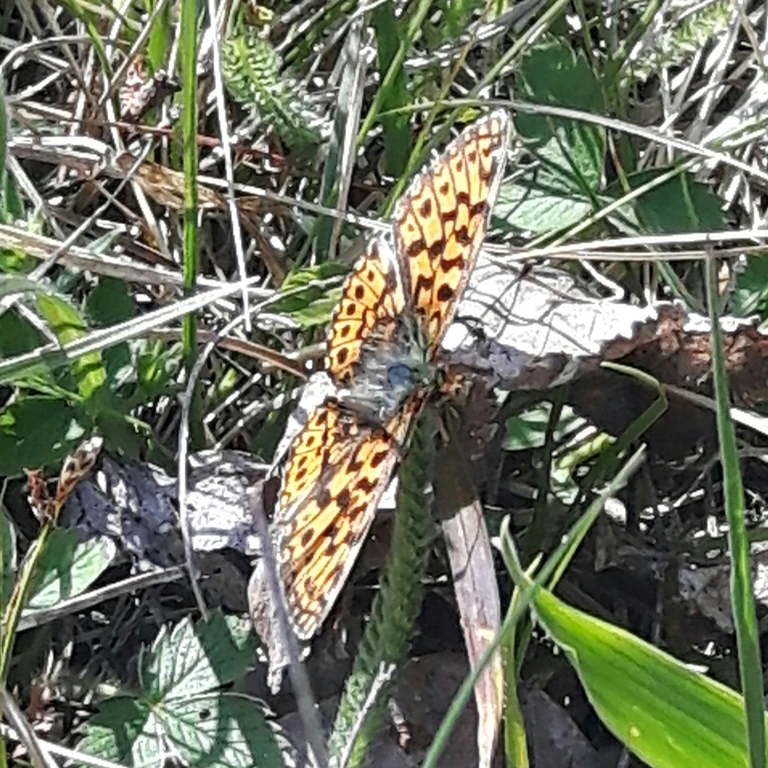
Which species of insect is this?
Boloria dia
